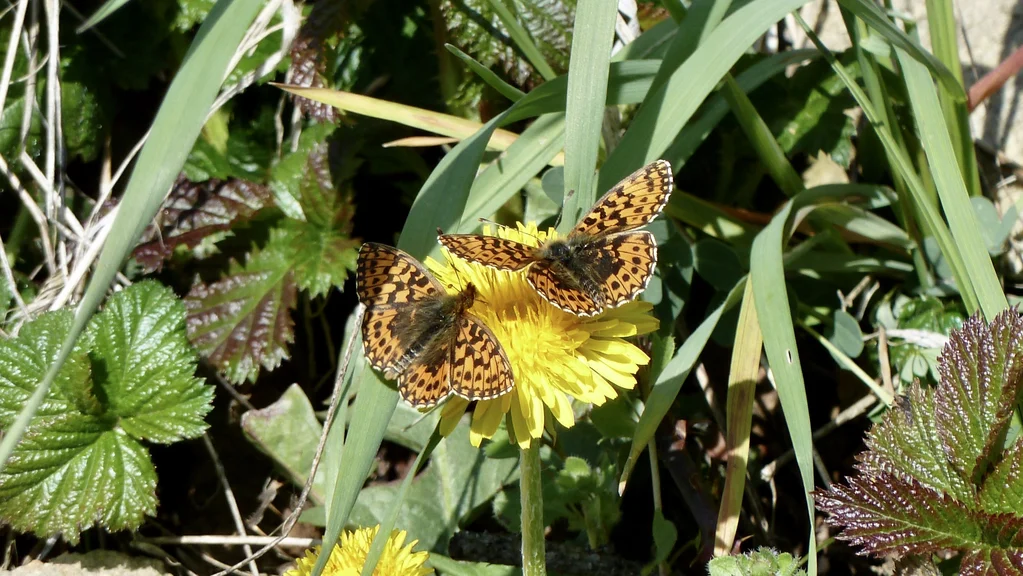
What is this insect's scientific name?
Boloria dia
